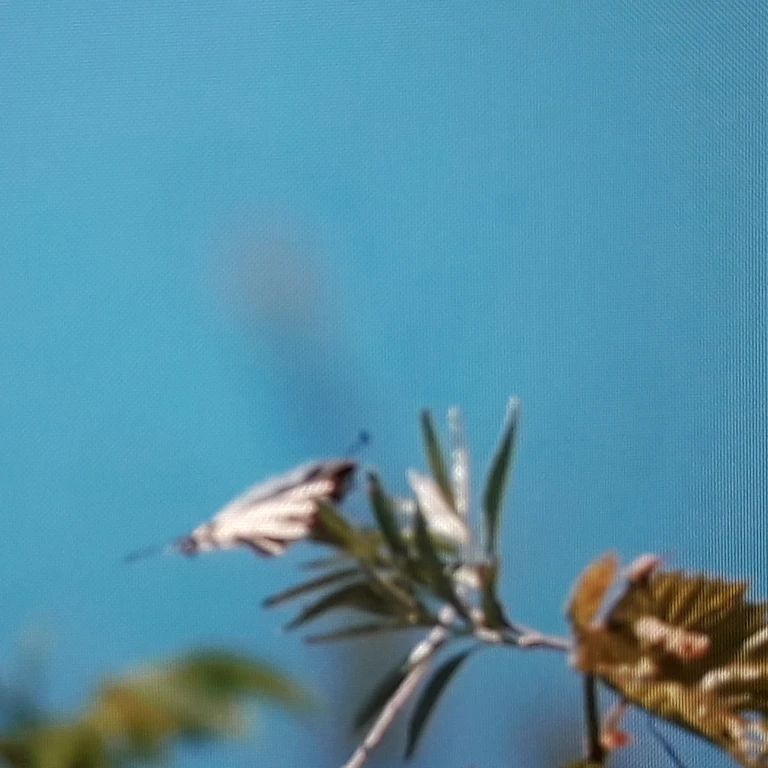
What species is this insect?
Iphiclides podalirius
